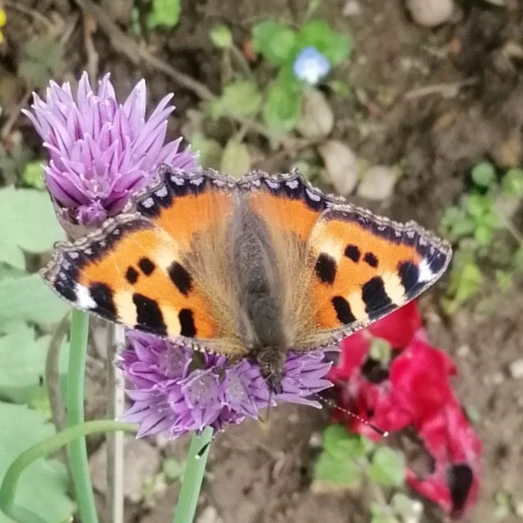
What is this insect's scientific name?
Aglais urticae
